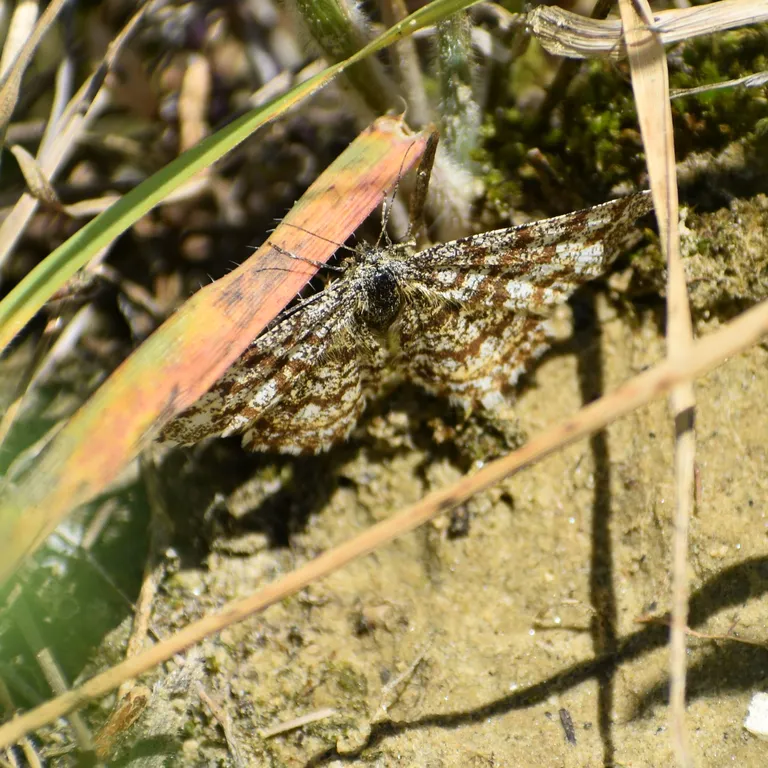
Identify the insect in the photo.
Ematurga atomaria
